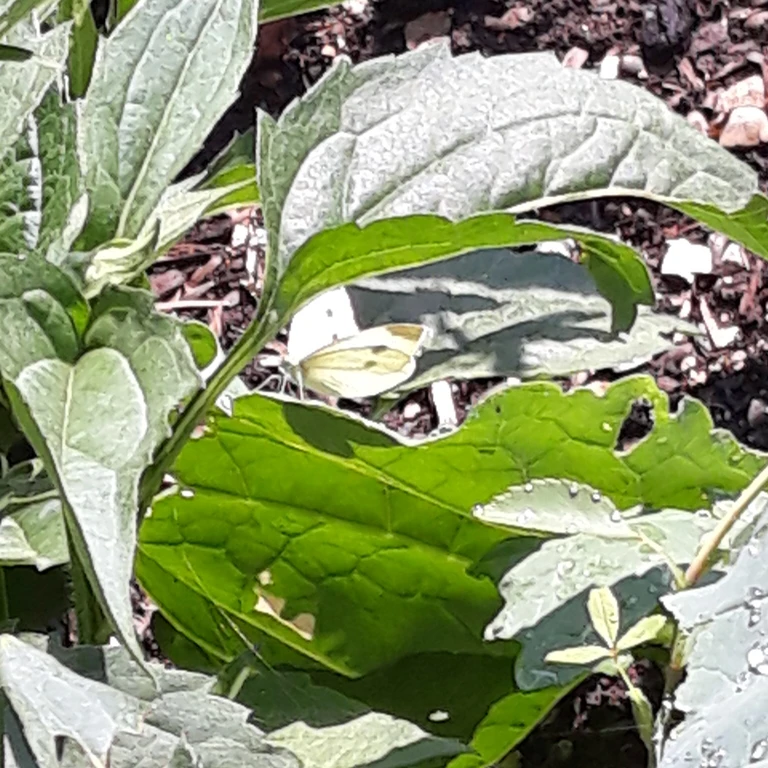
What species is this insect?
Pieris rapae
